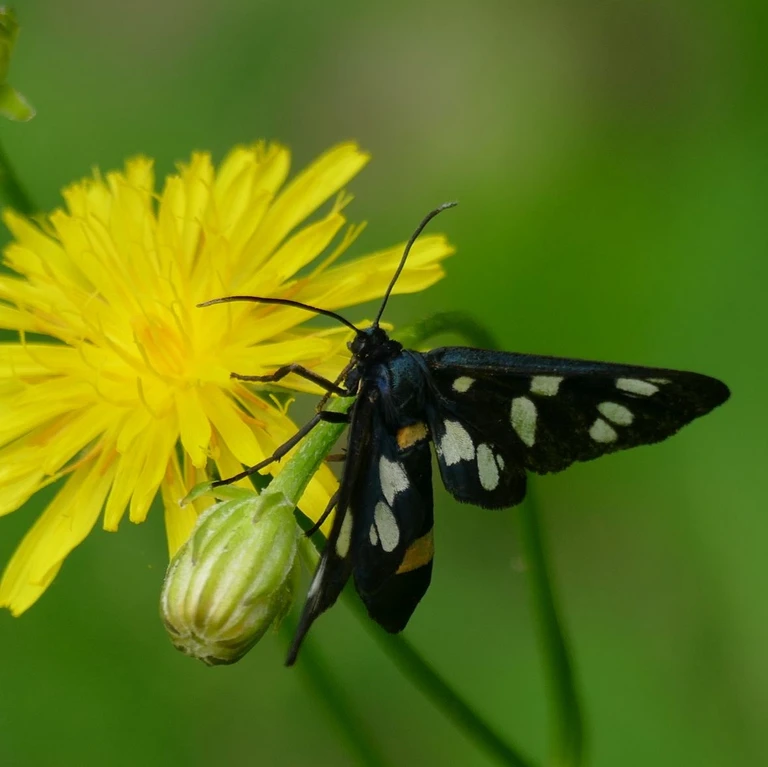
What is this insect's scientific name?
Amata phegea
